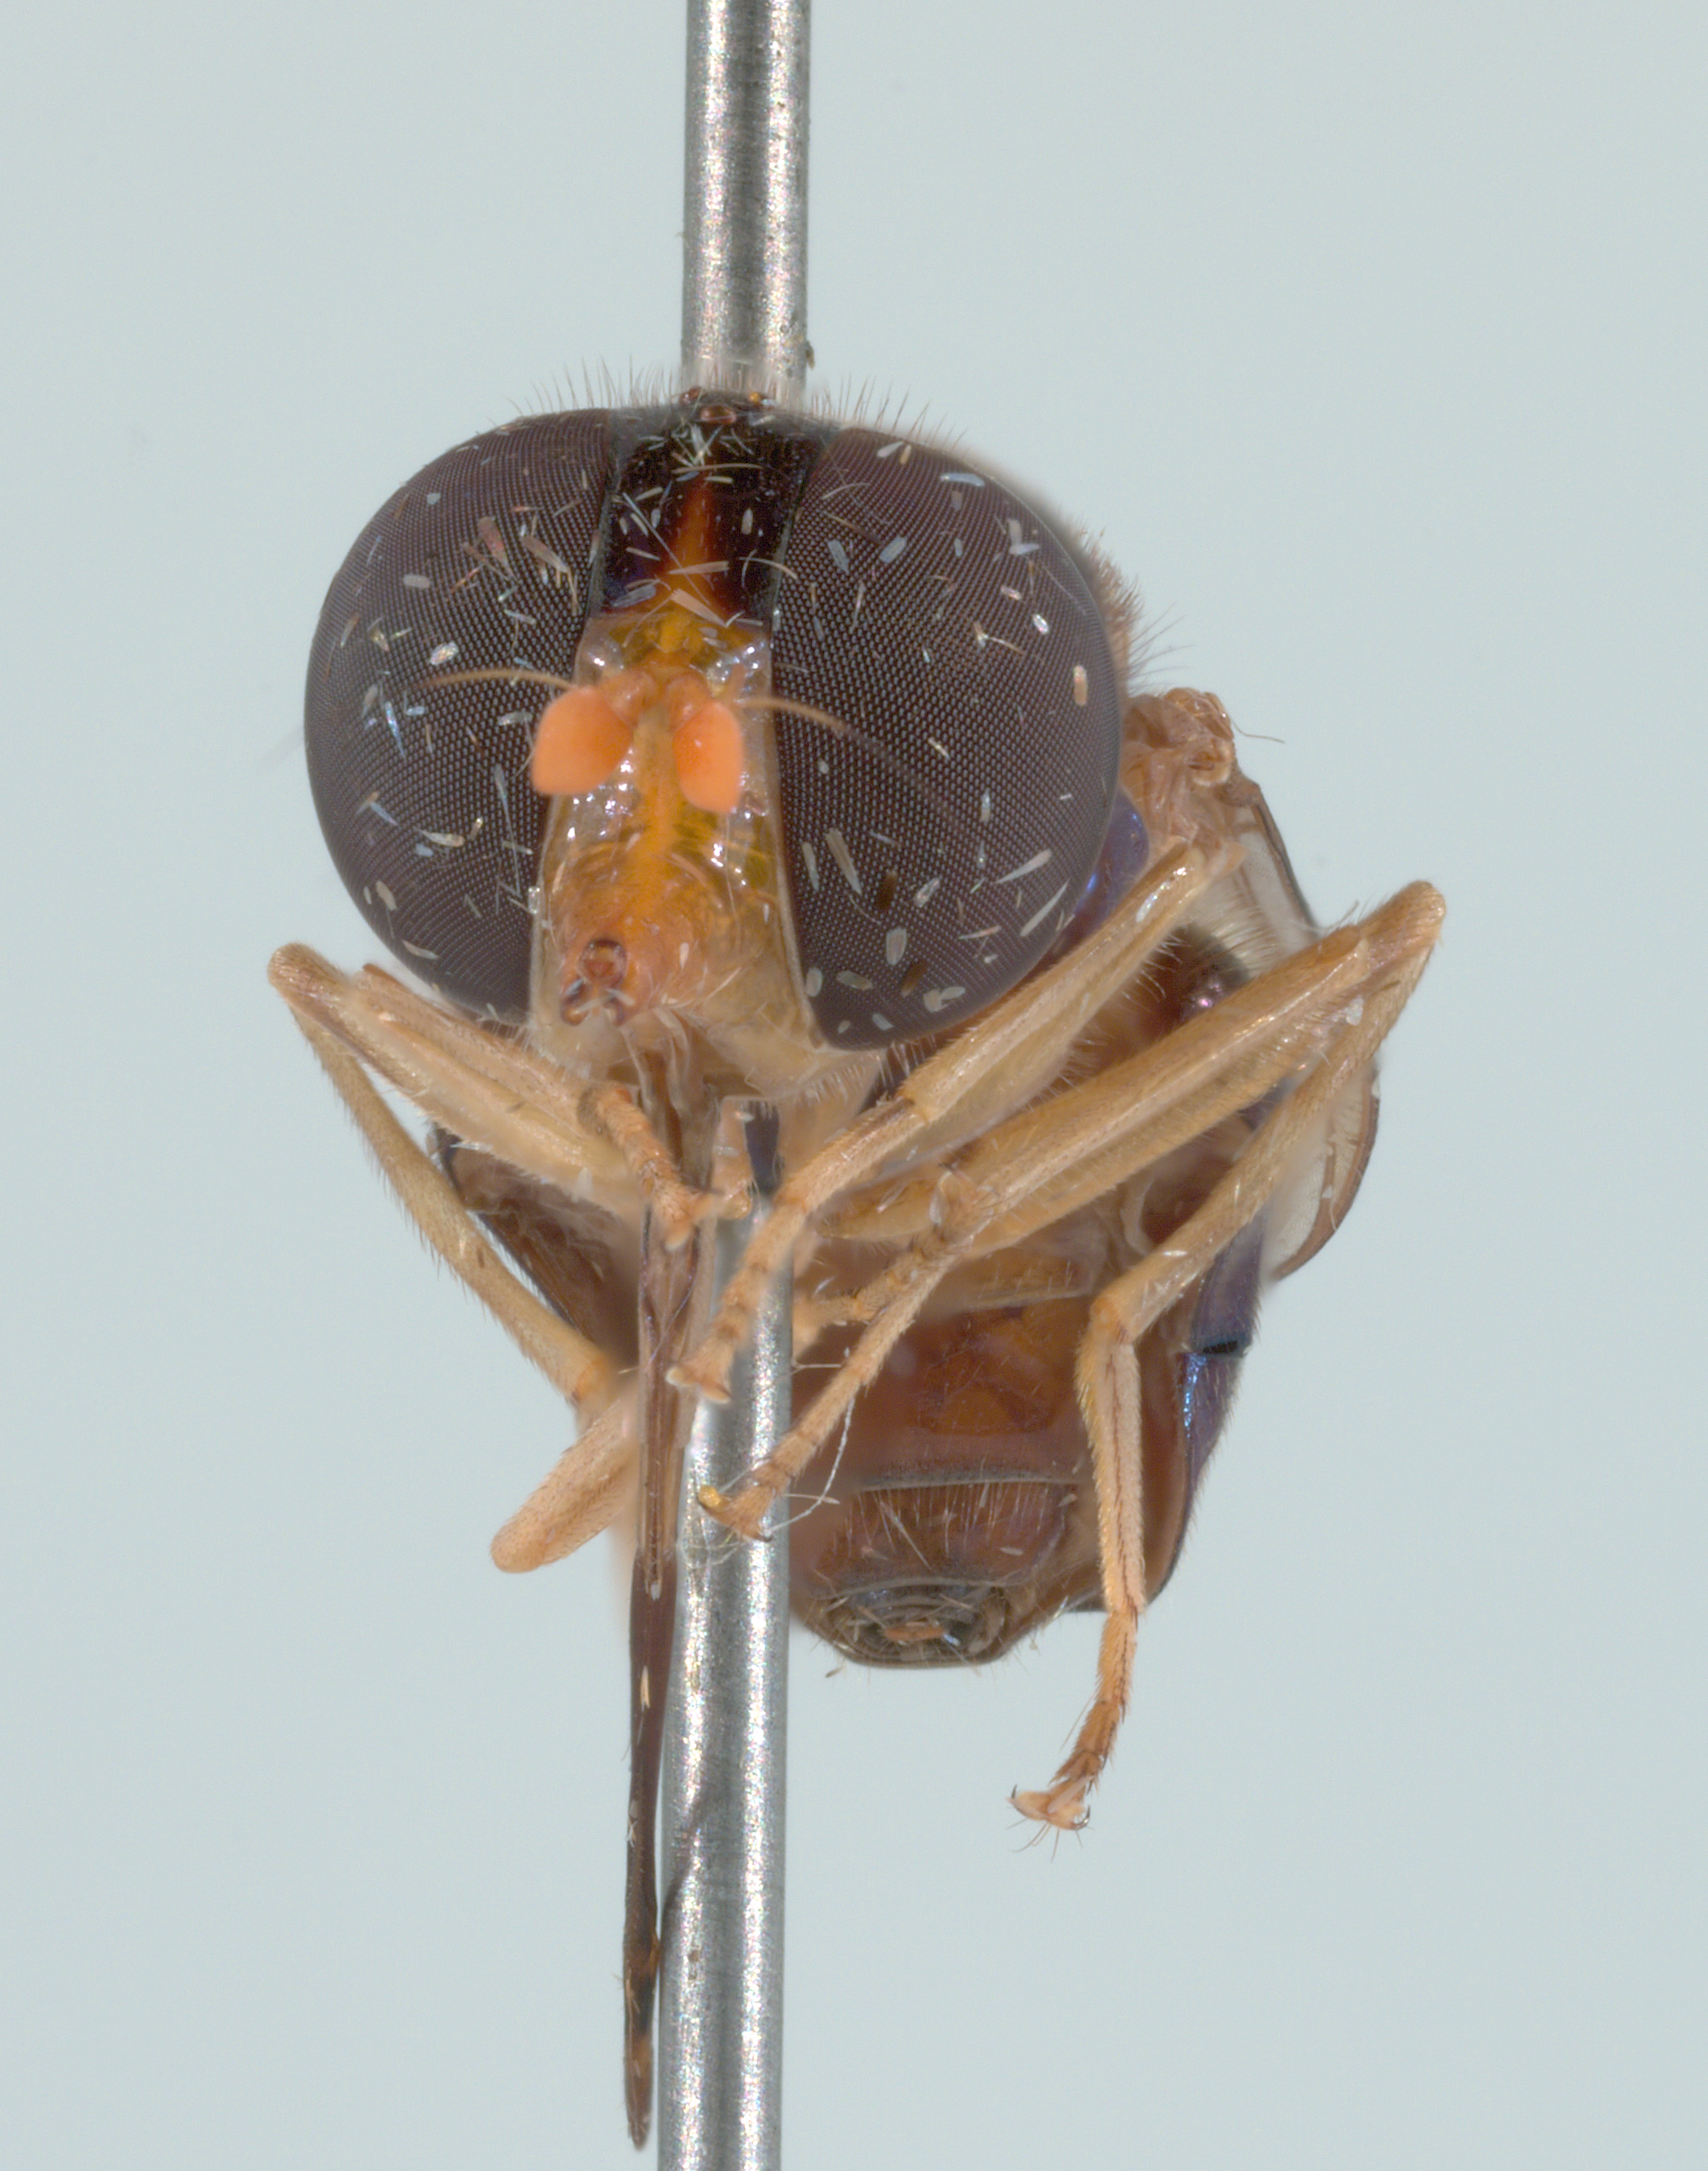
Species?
Rhingia caerulescens
